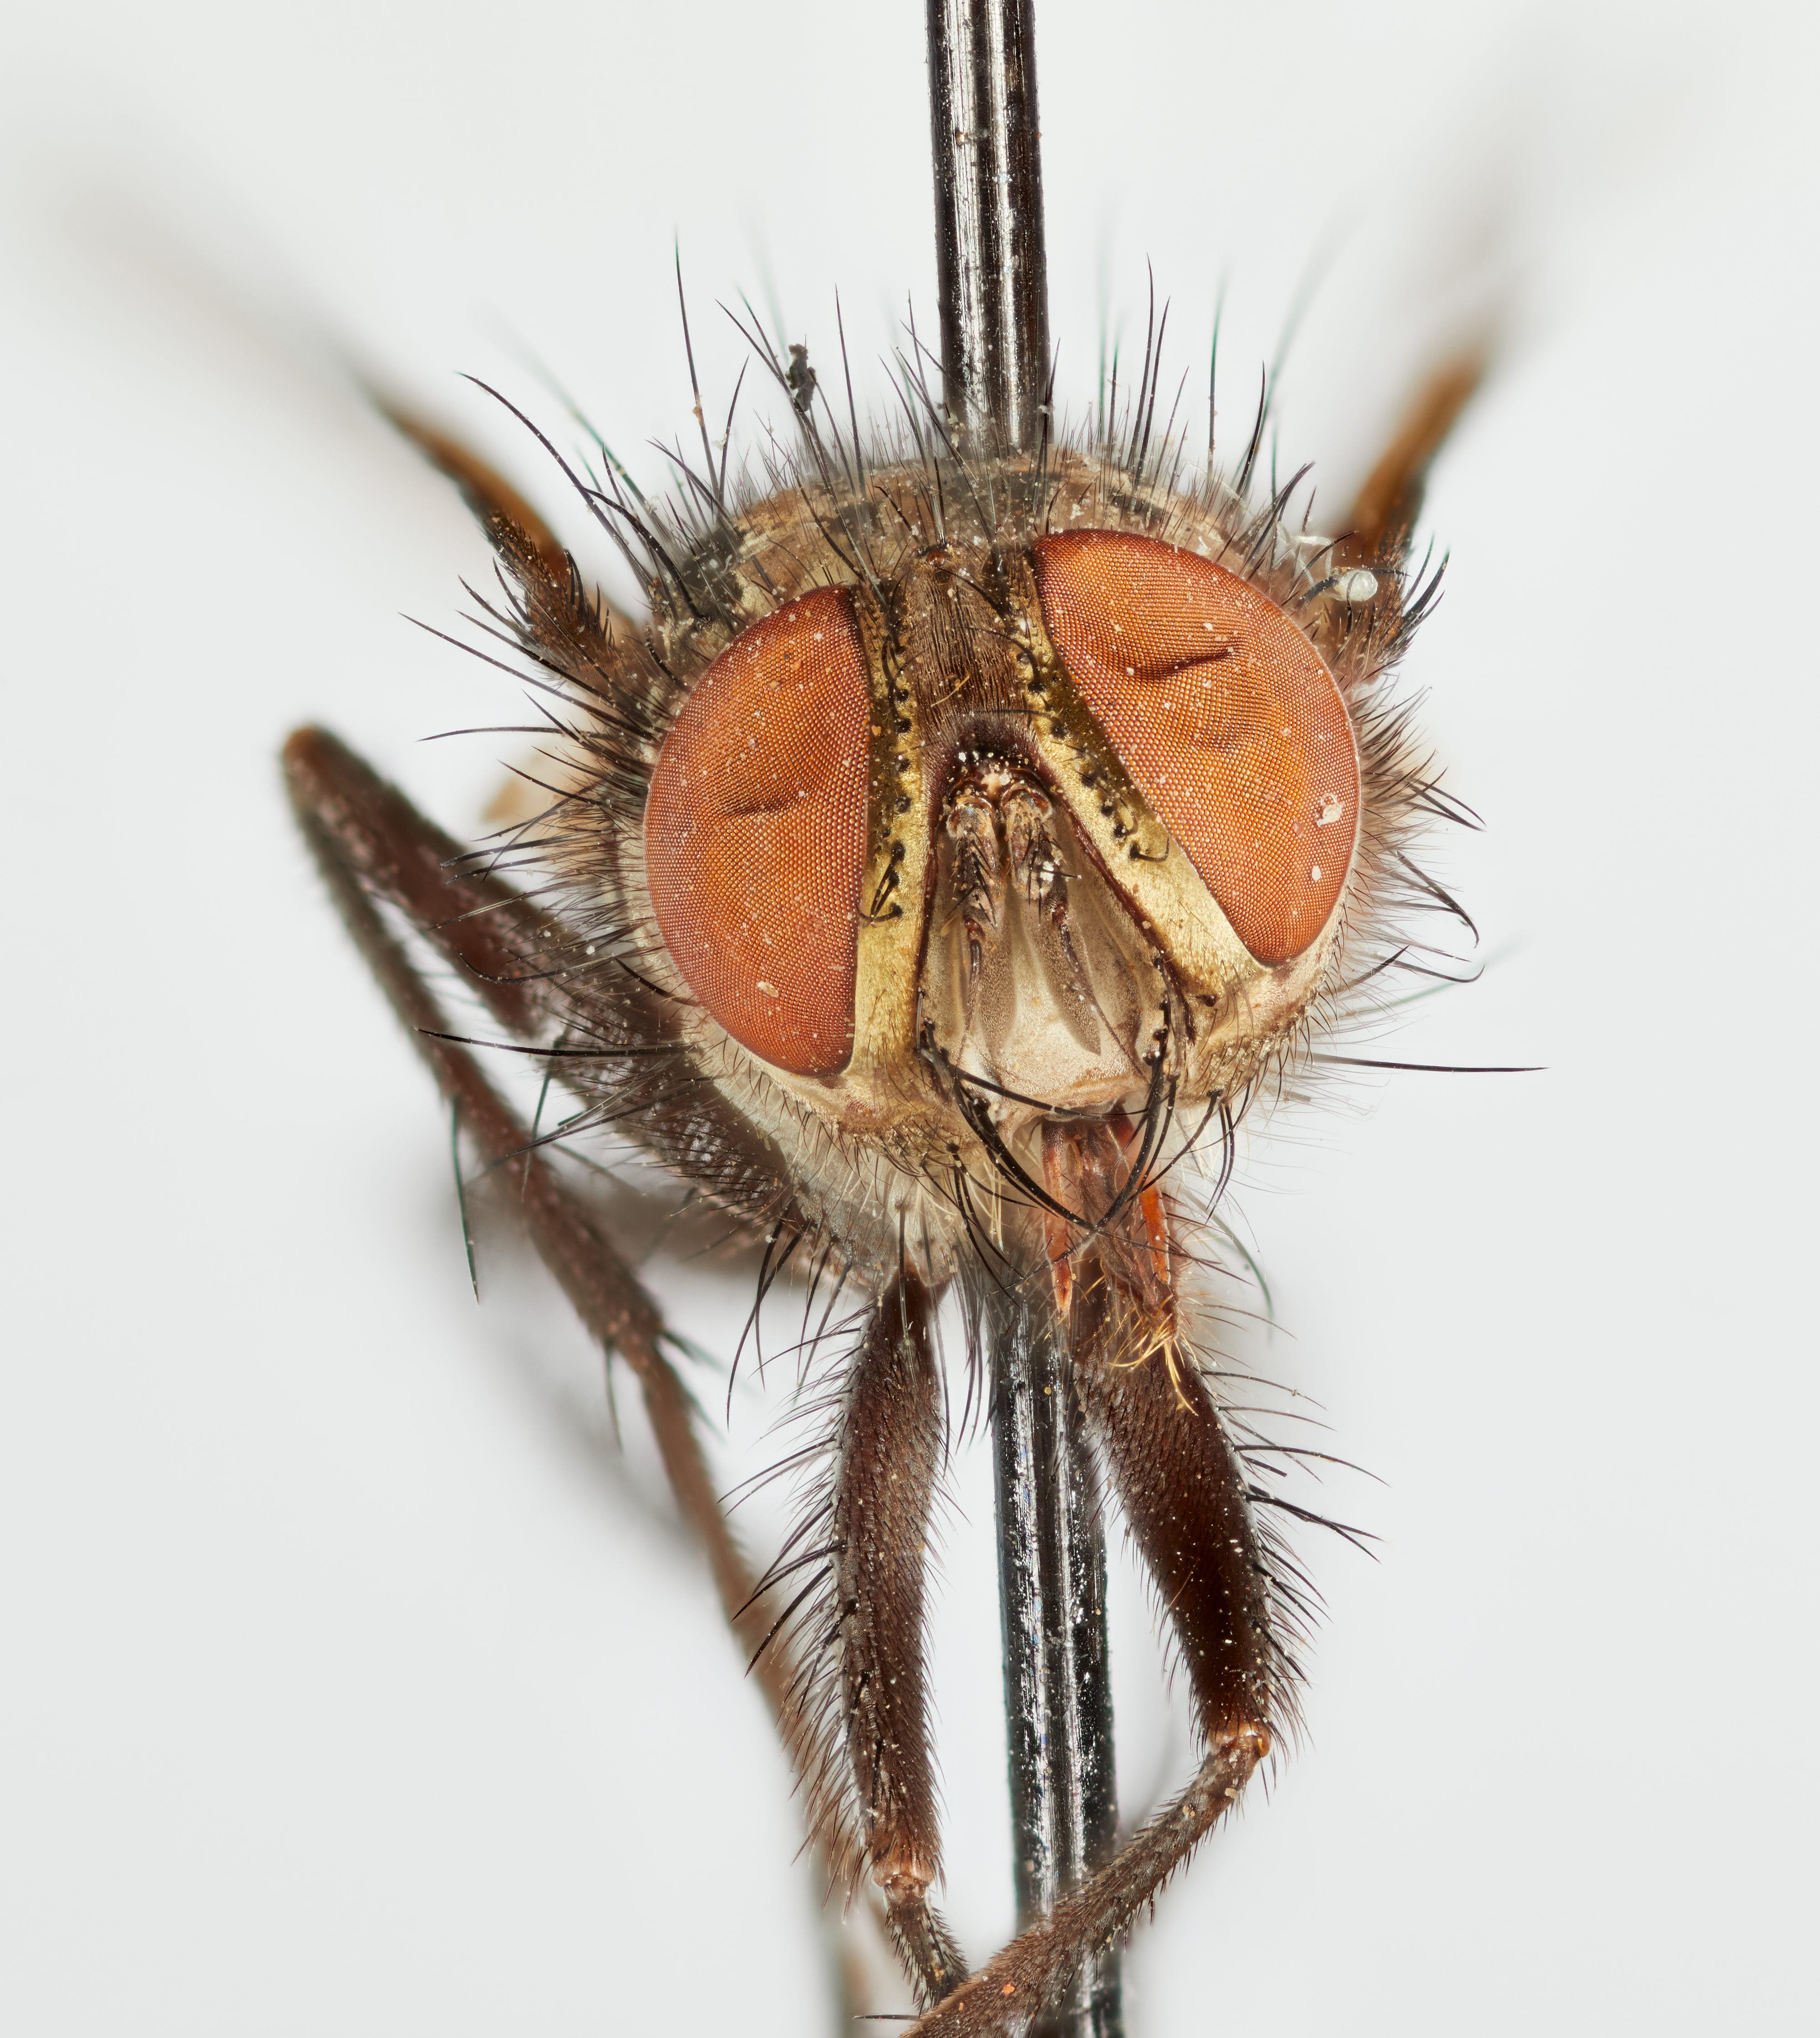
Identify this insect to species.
Spathimeigenia obscura
